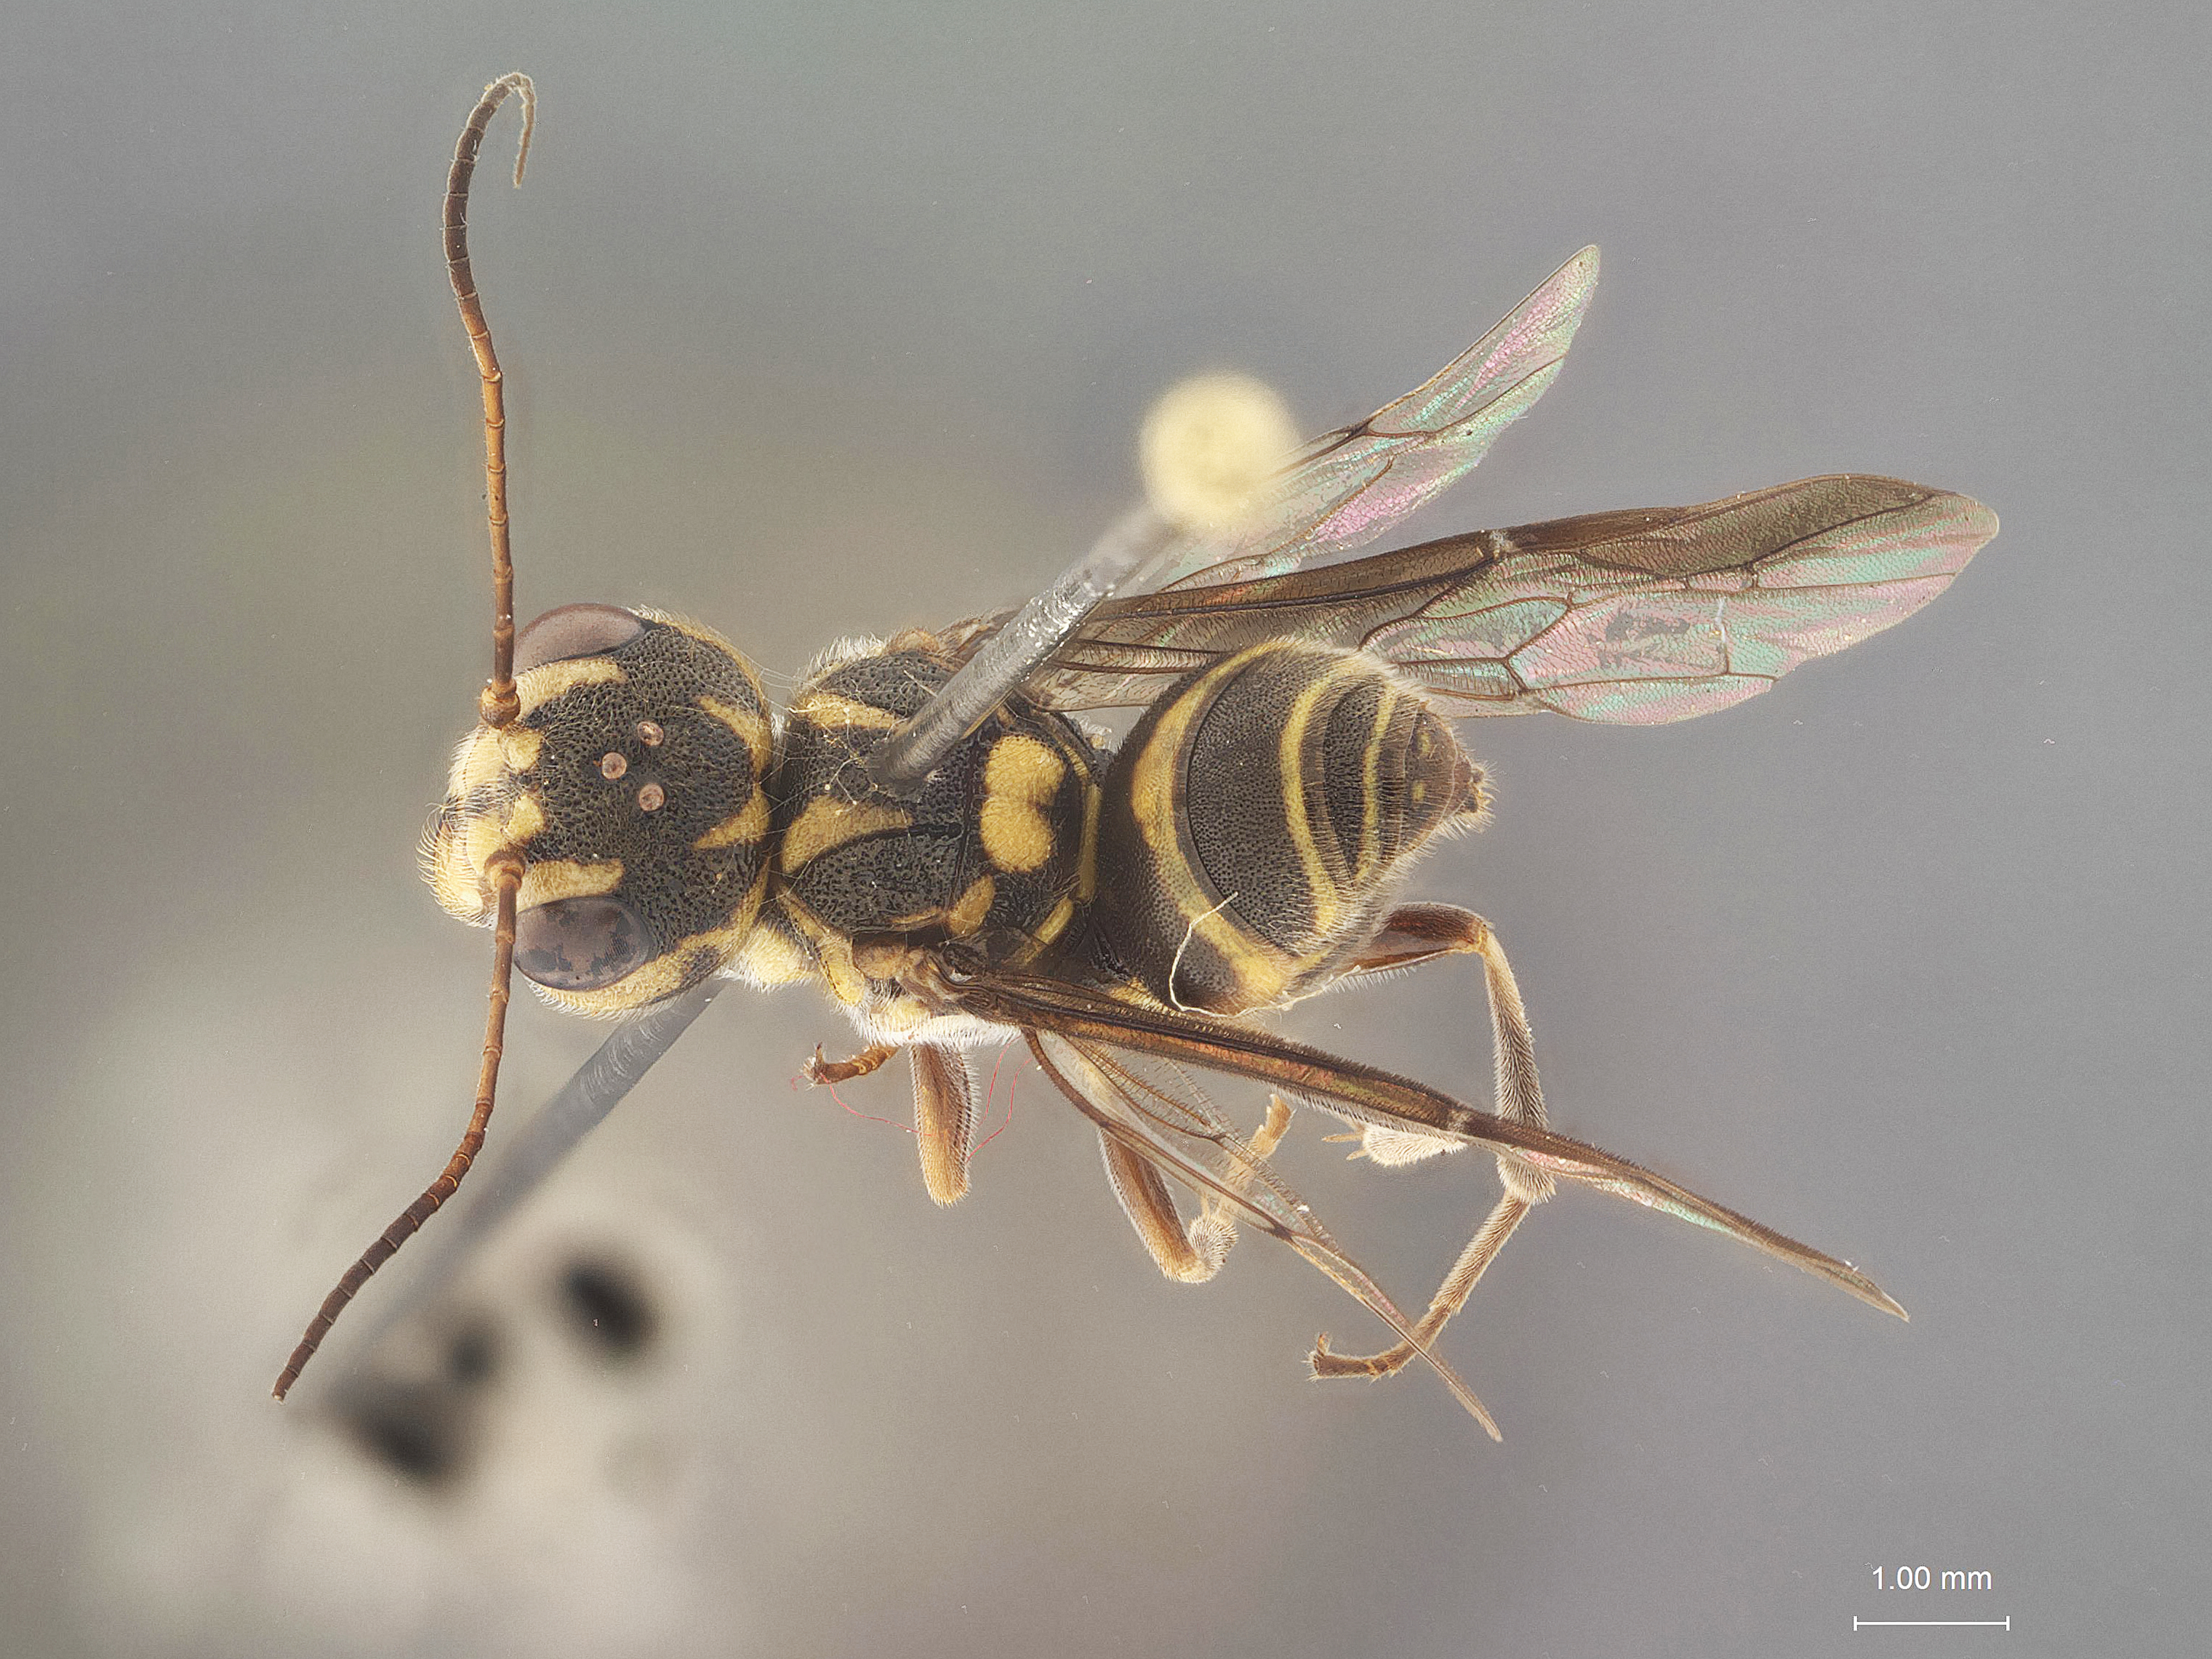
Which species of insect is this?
Taeniogonalos woodorum
